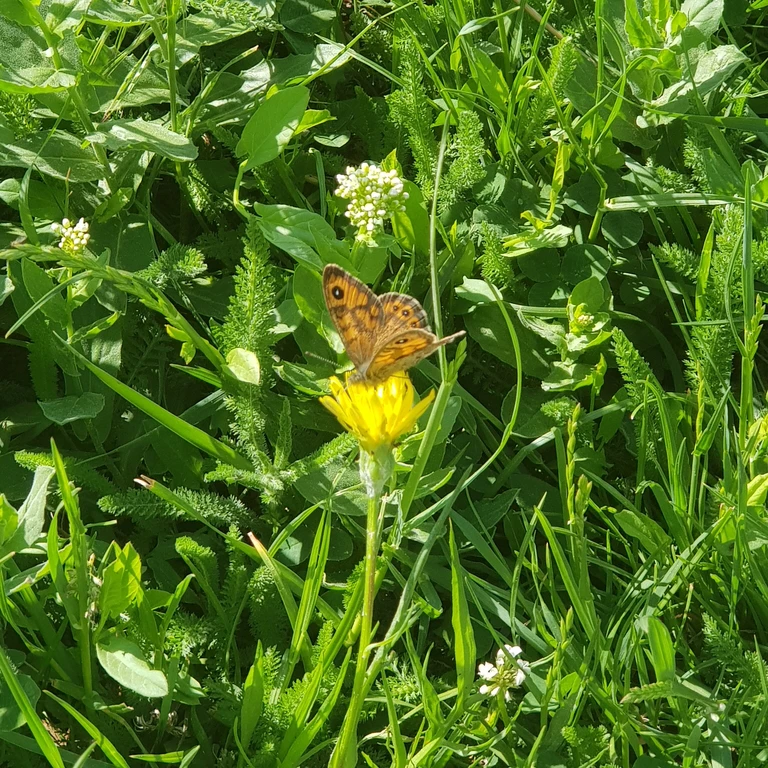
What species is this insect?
Lasiommata megera (also Pararge megera)
